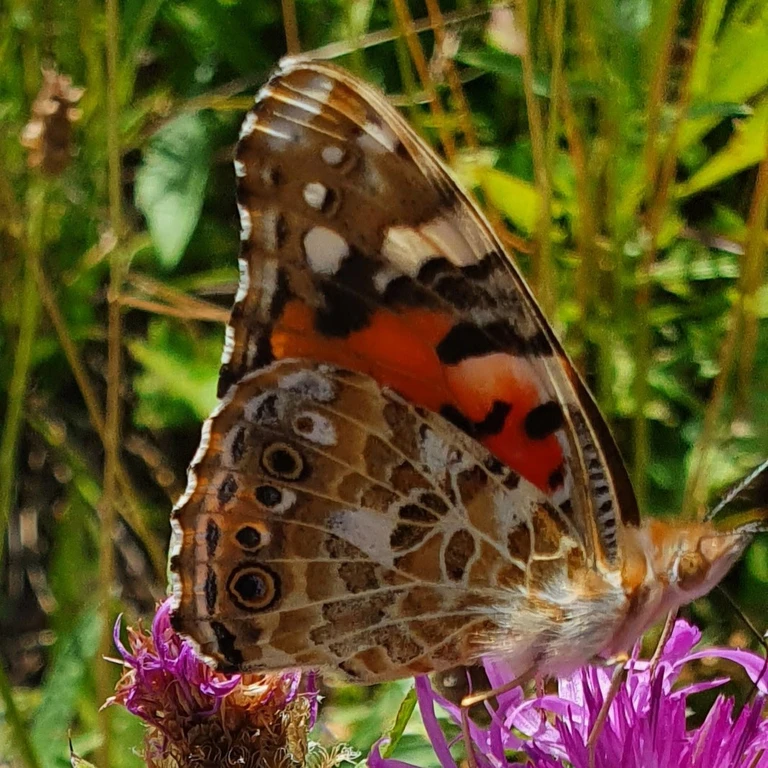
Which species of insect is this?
Vanessa cardui
